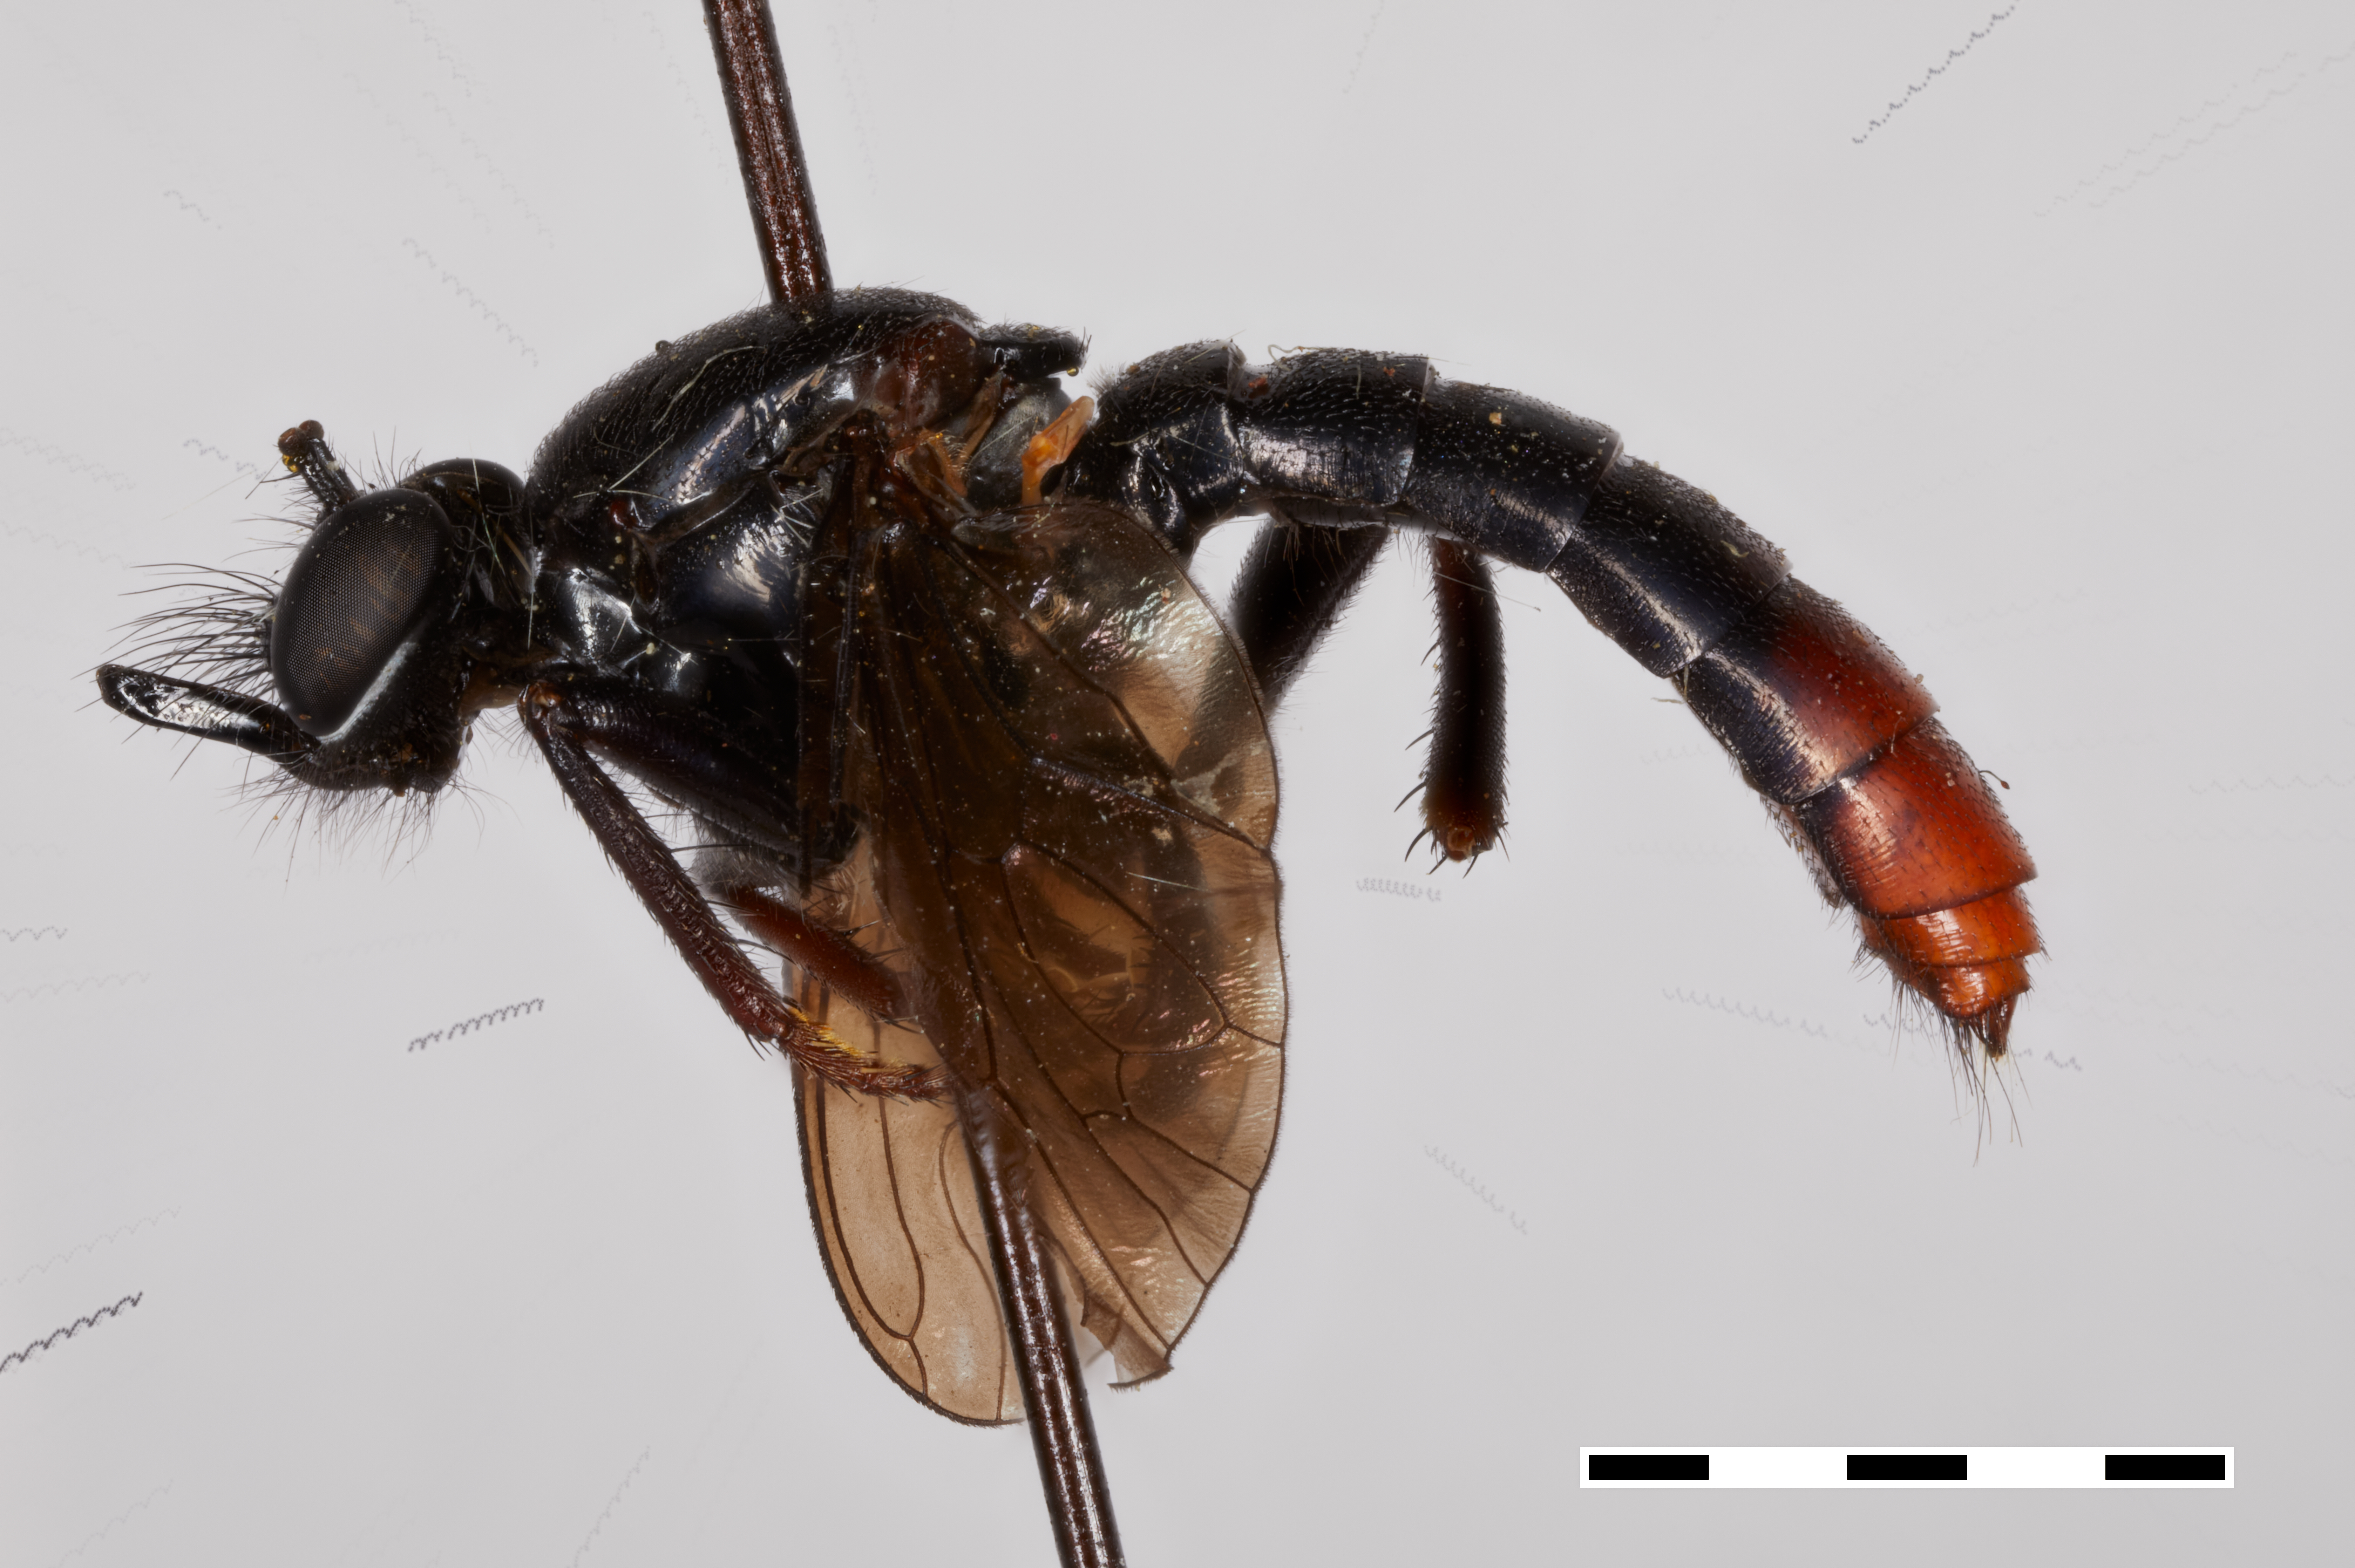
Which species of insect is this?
Laphria felis
